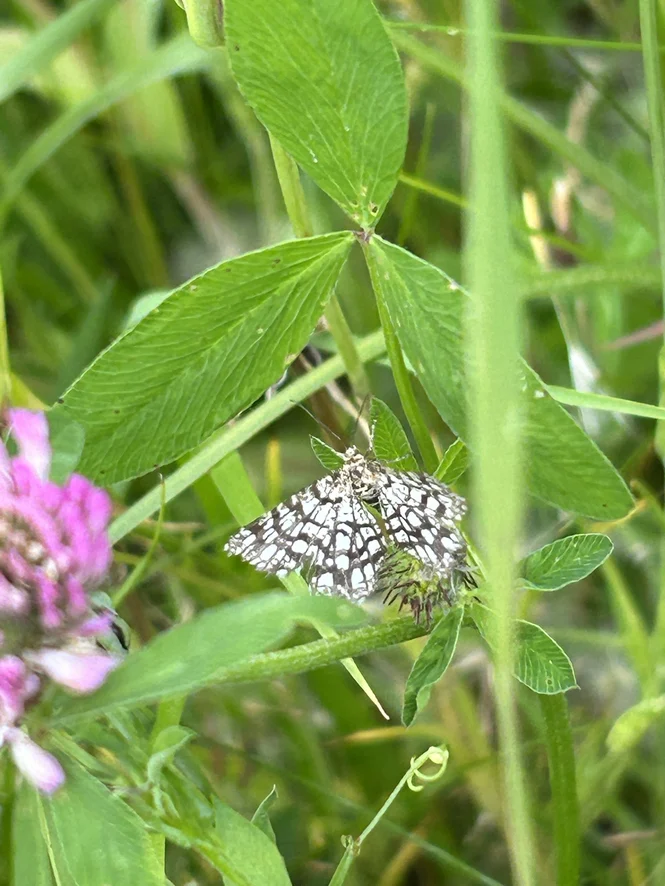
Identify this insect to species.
Chiasmia clathrata
